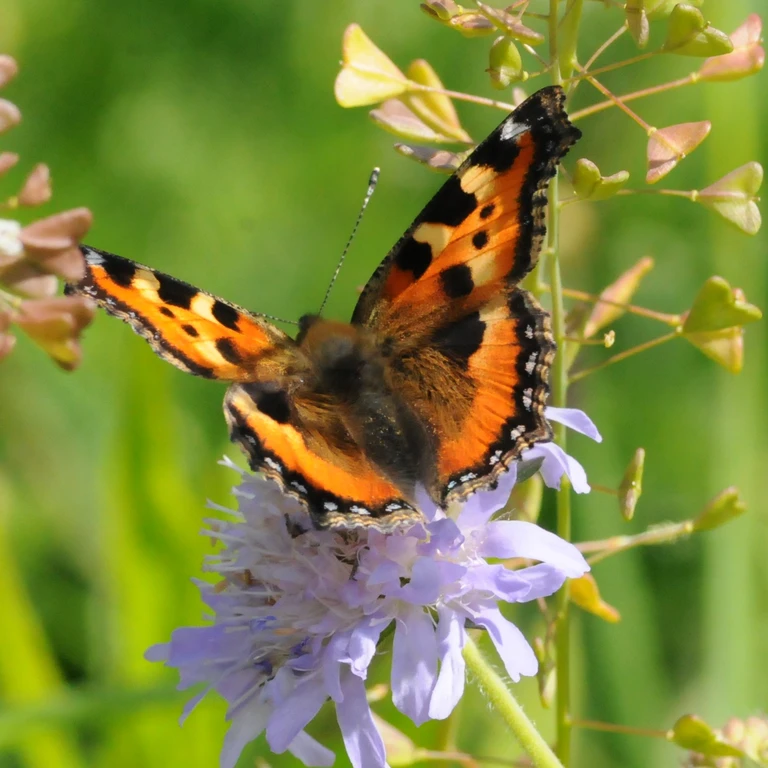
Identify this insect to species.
Aglais urticae
